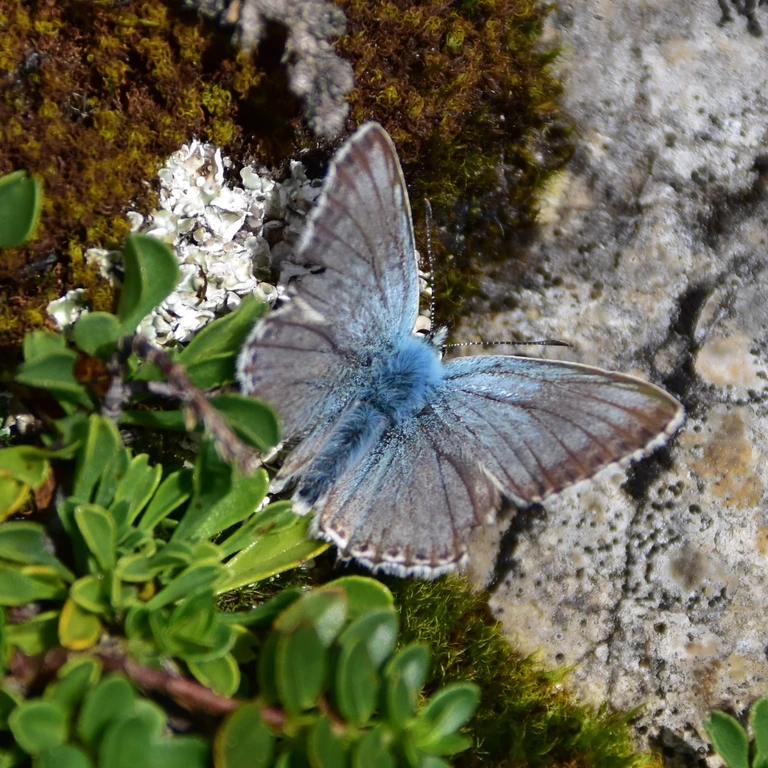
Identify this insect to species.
Lysandra coridon
